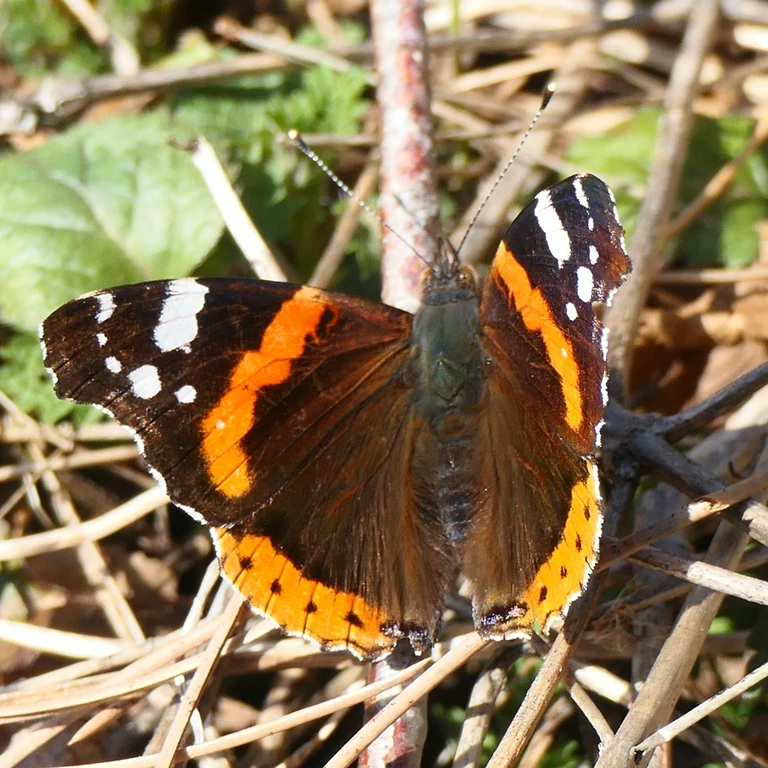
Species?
Vanessa atalanta
